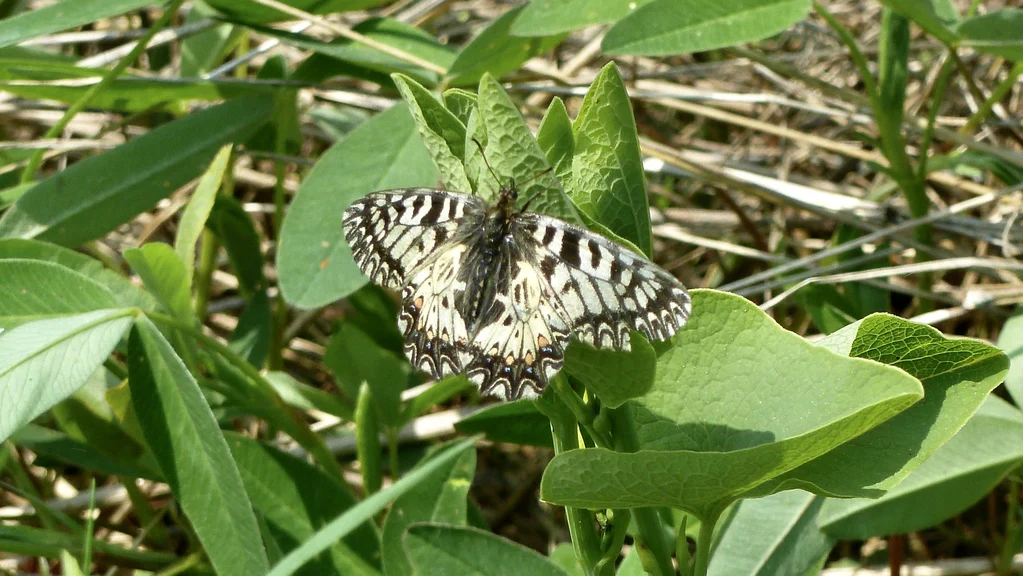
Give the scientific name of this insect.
Zerynthia polyxena
